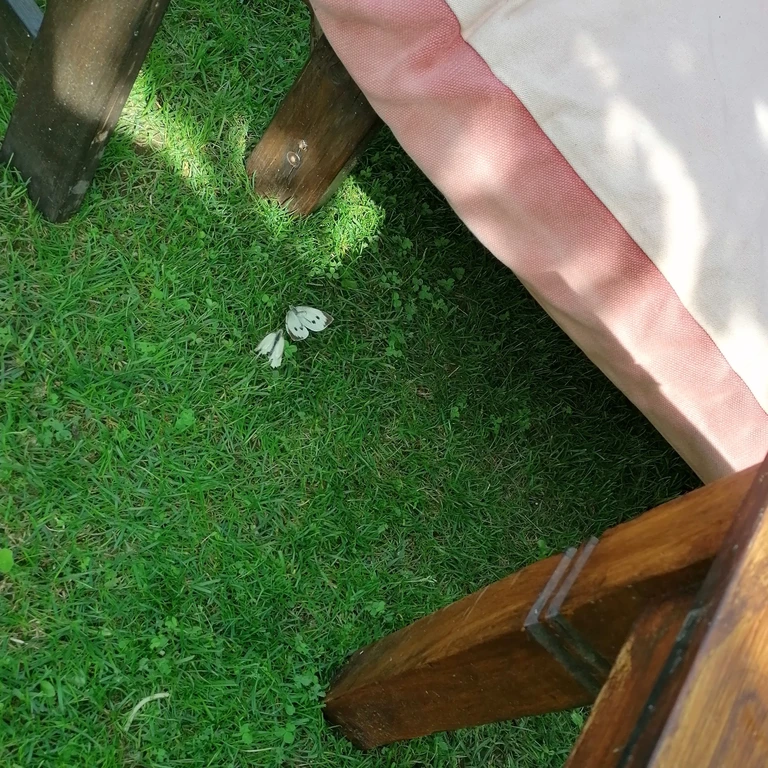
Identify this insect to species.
Pieris brassicae
